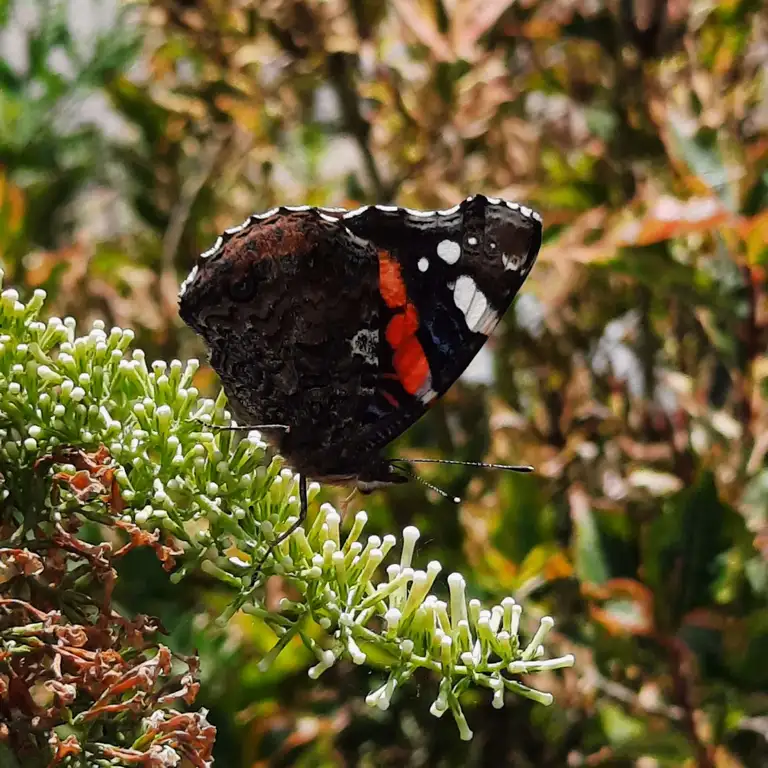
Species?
Vanessa atalanta
